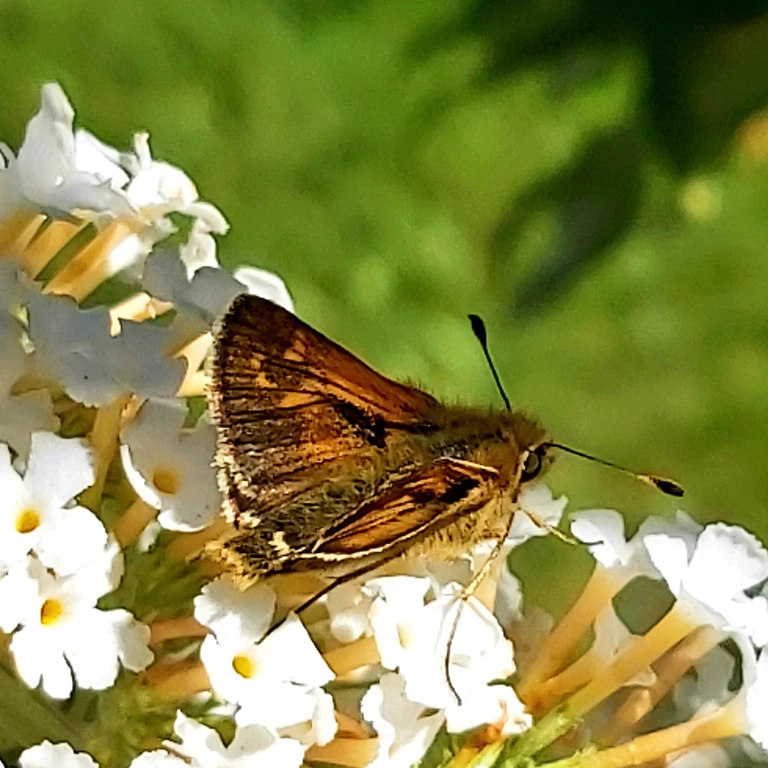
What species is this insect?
Hesperia comma
